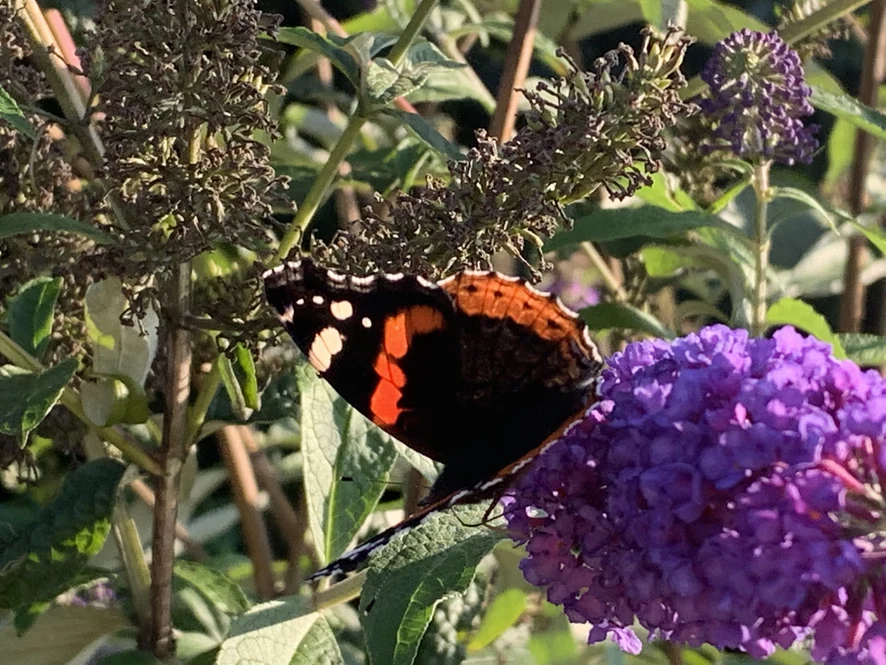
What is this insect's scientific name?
Vanessa atalanta
